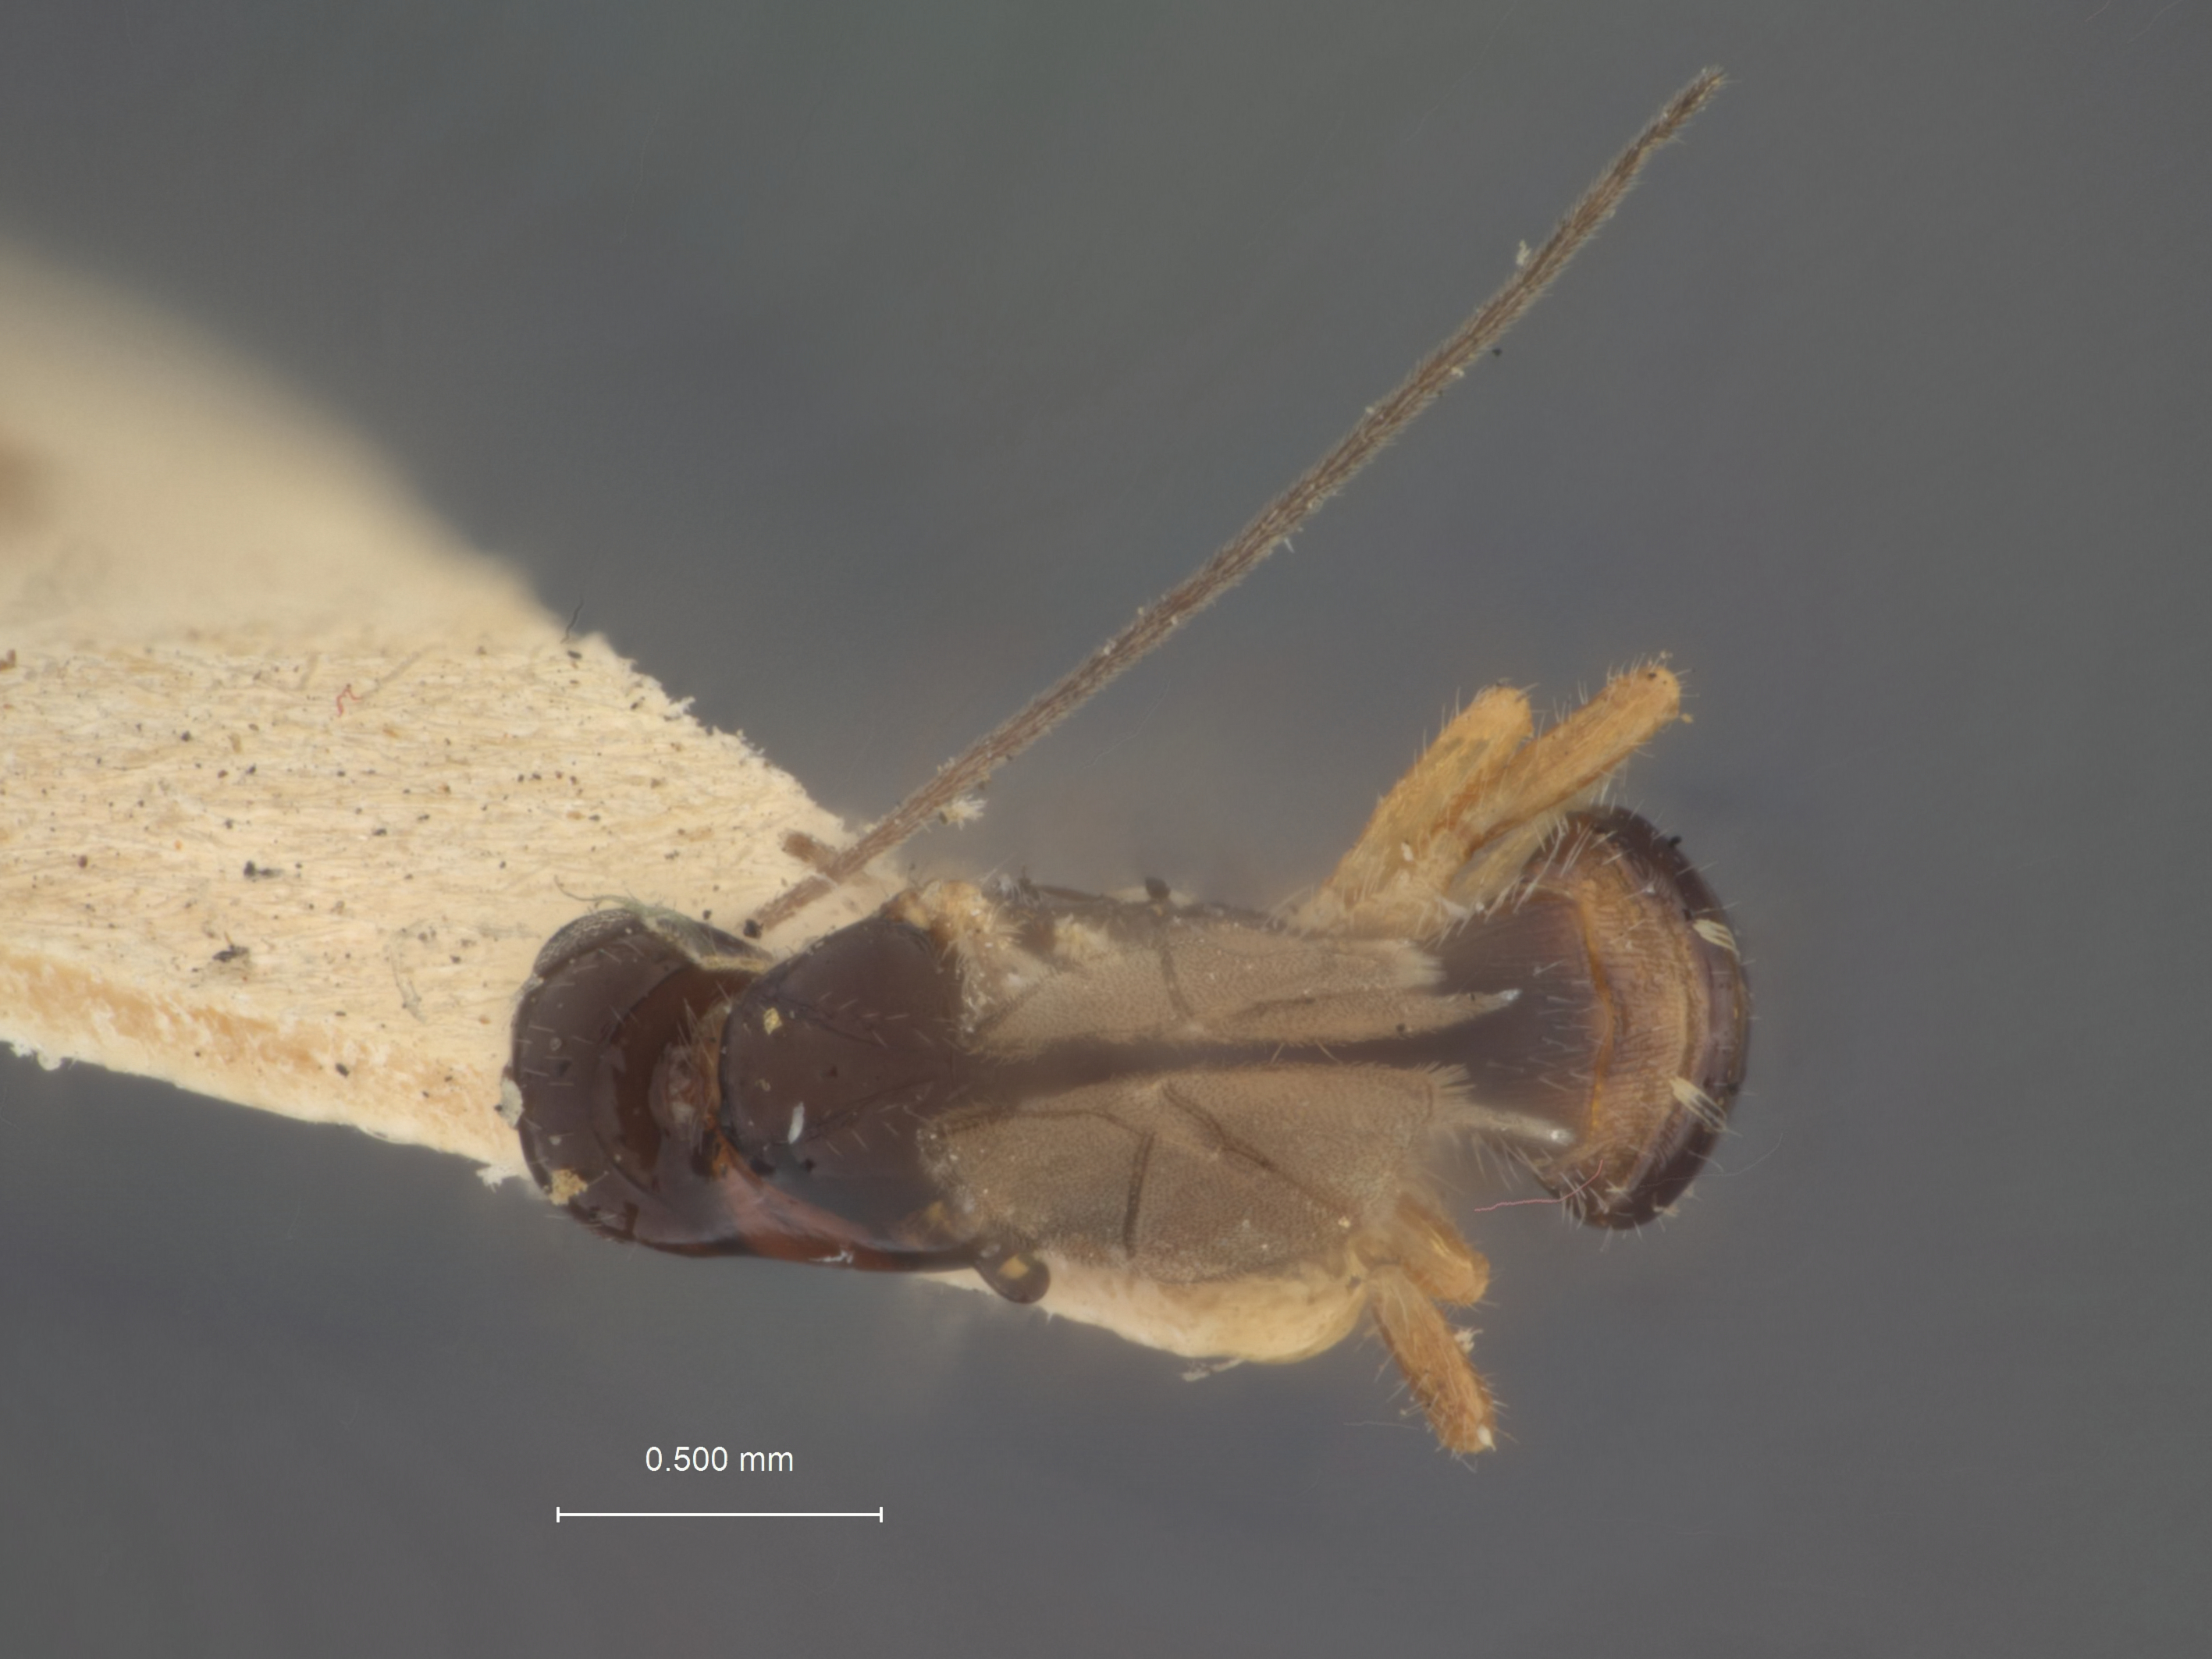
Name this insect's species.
Heterospilus leptostyli
